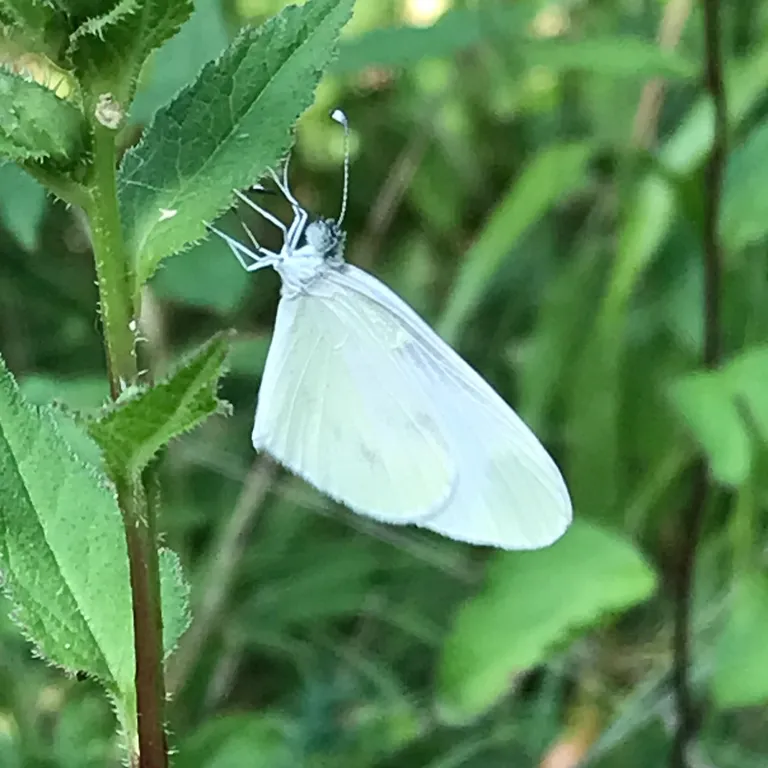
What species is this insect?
Leptidea sinapis/juvernica
